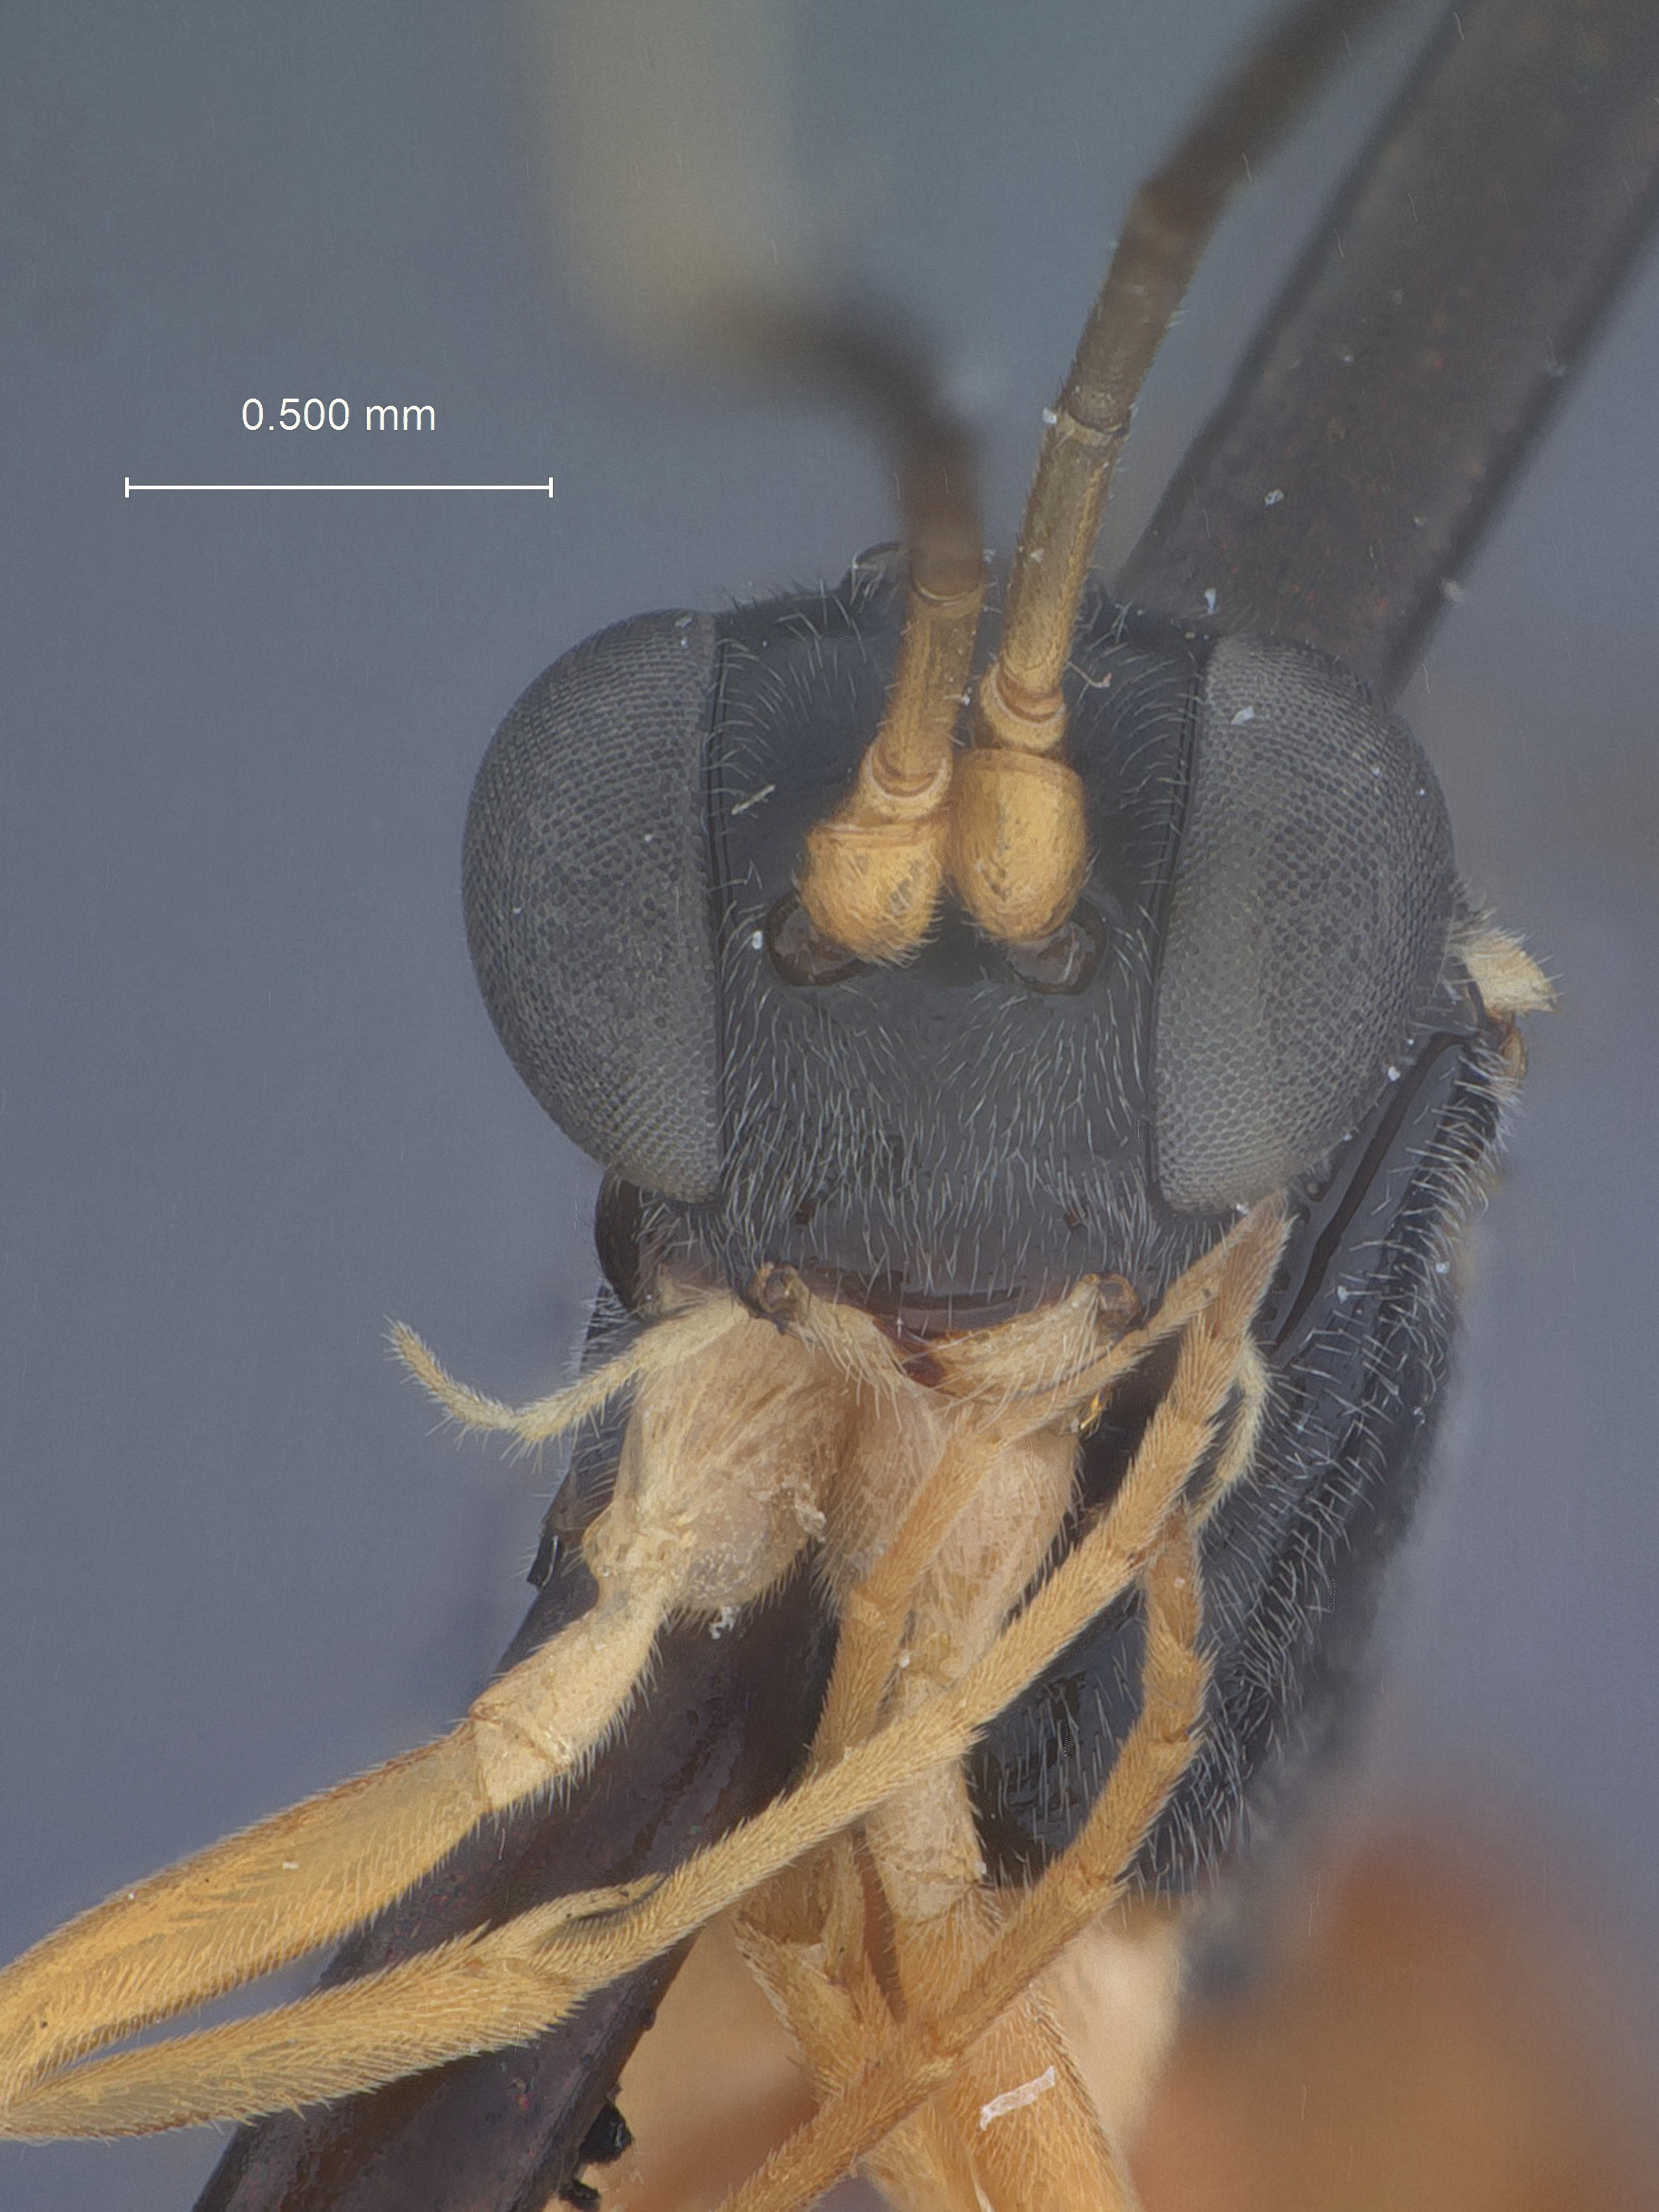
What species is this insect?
Hemisphragis debilis
